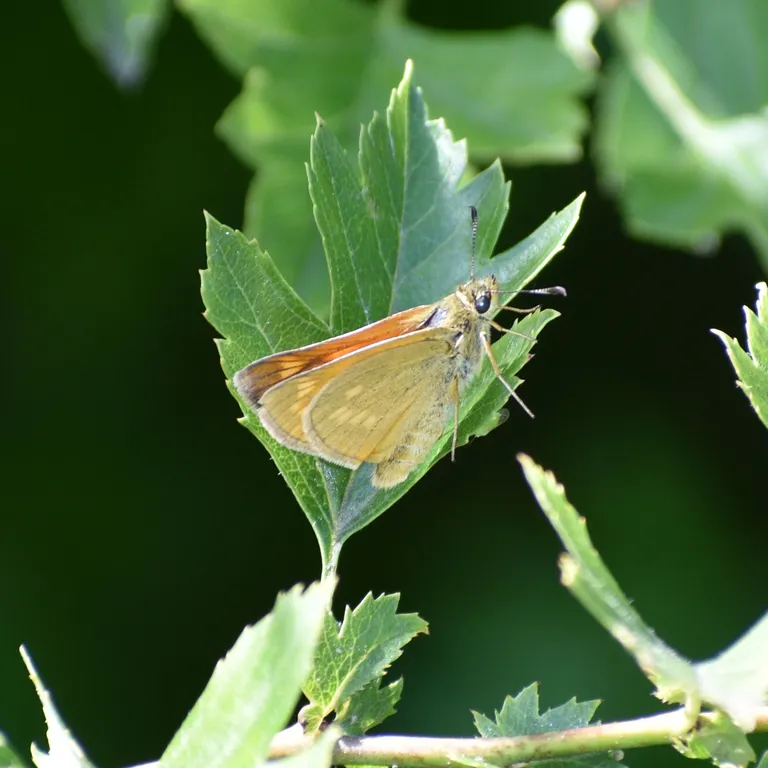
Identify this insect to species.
Ochlodes sylvanus (also Ochlodes venata)
